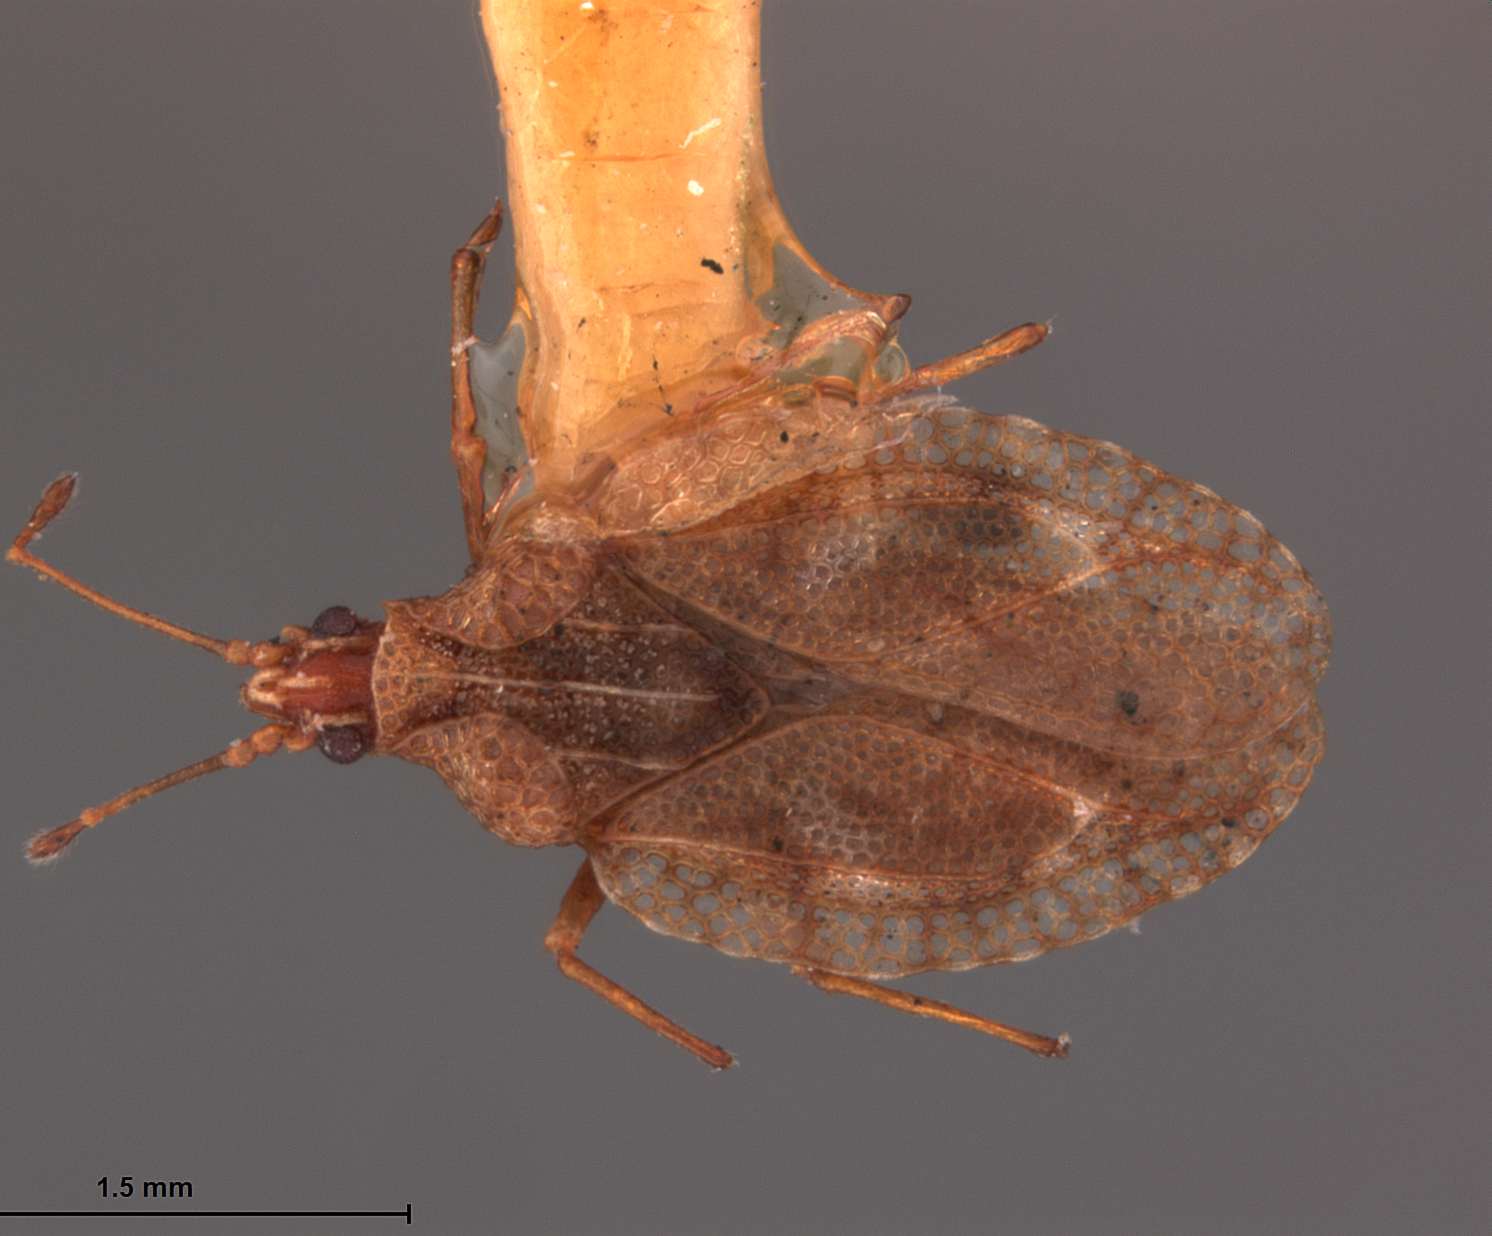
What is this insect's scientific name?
Xynotingis hoytana
